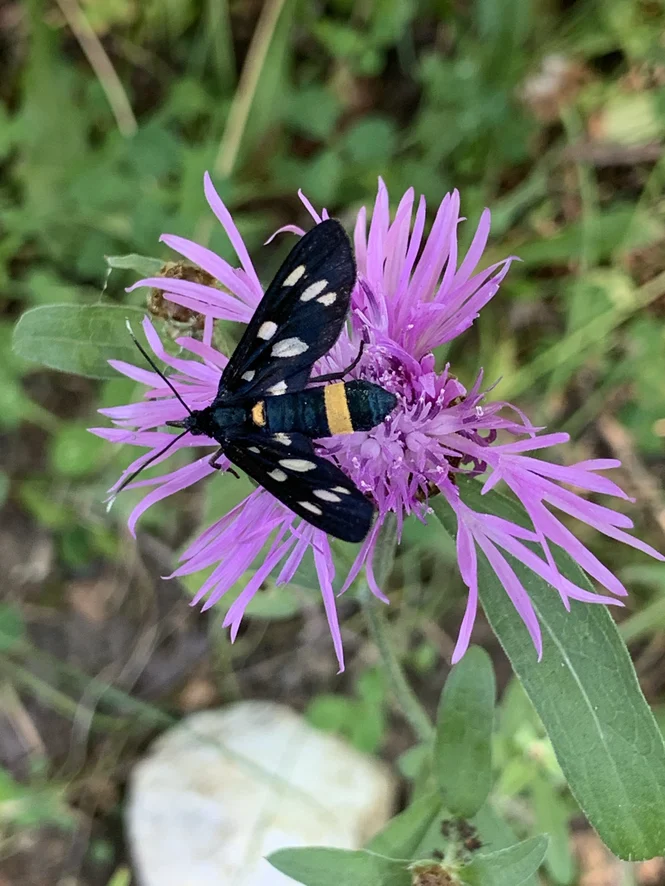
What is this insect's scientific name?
Amata phegea
